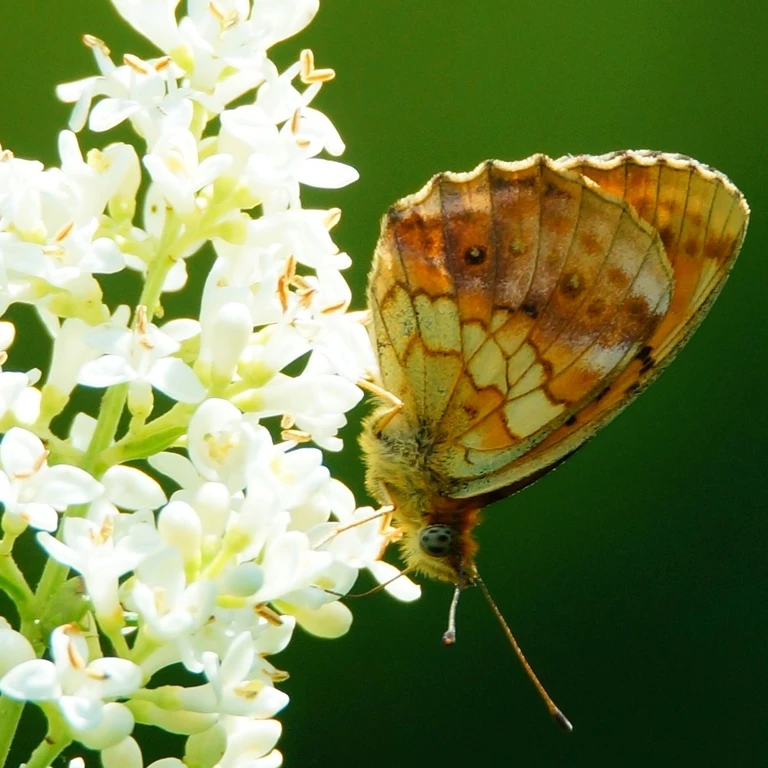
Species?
Brenthis daphne
